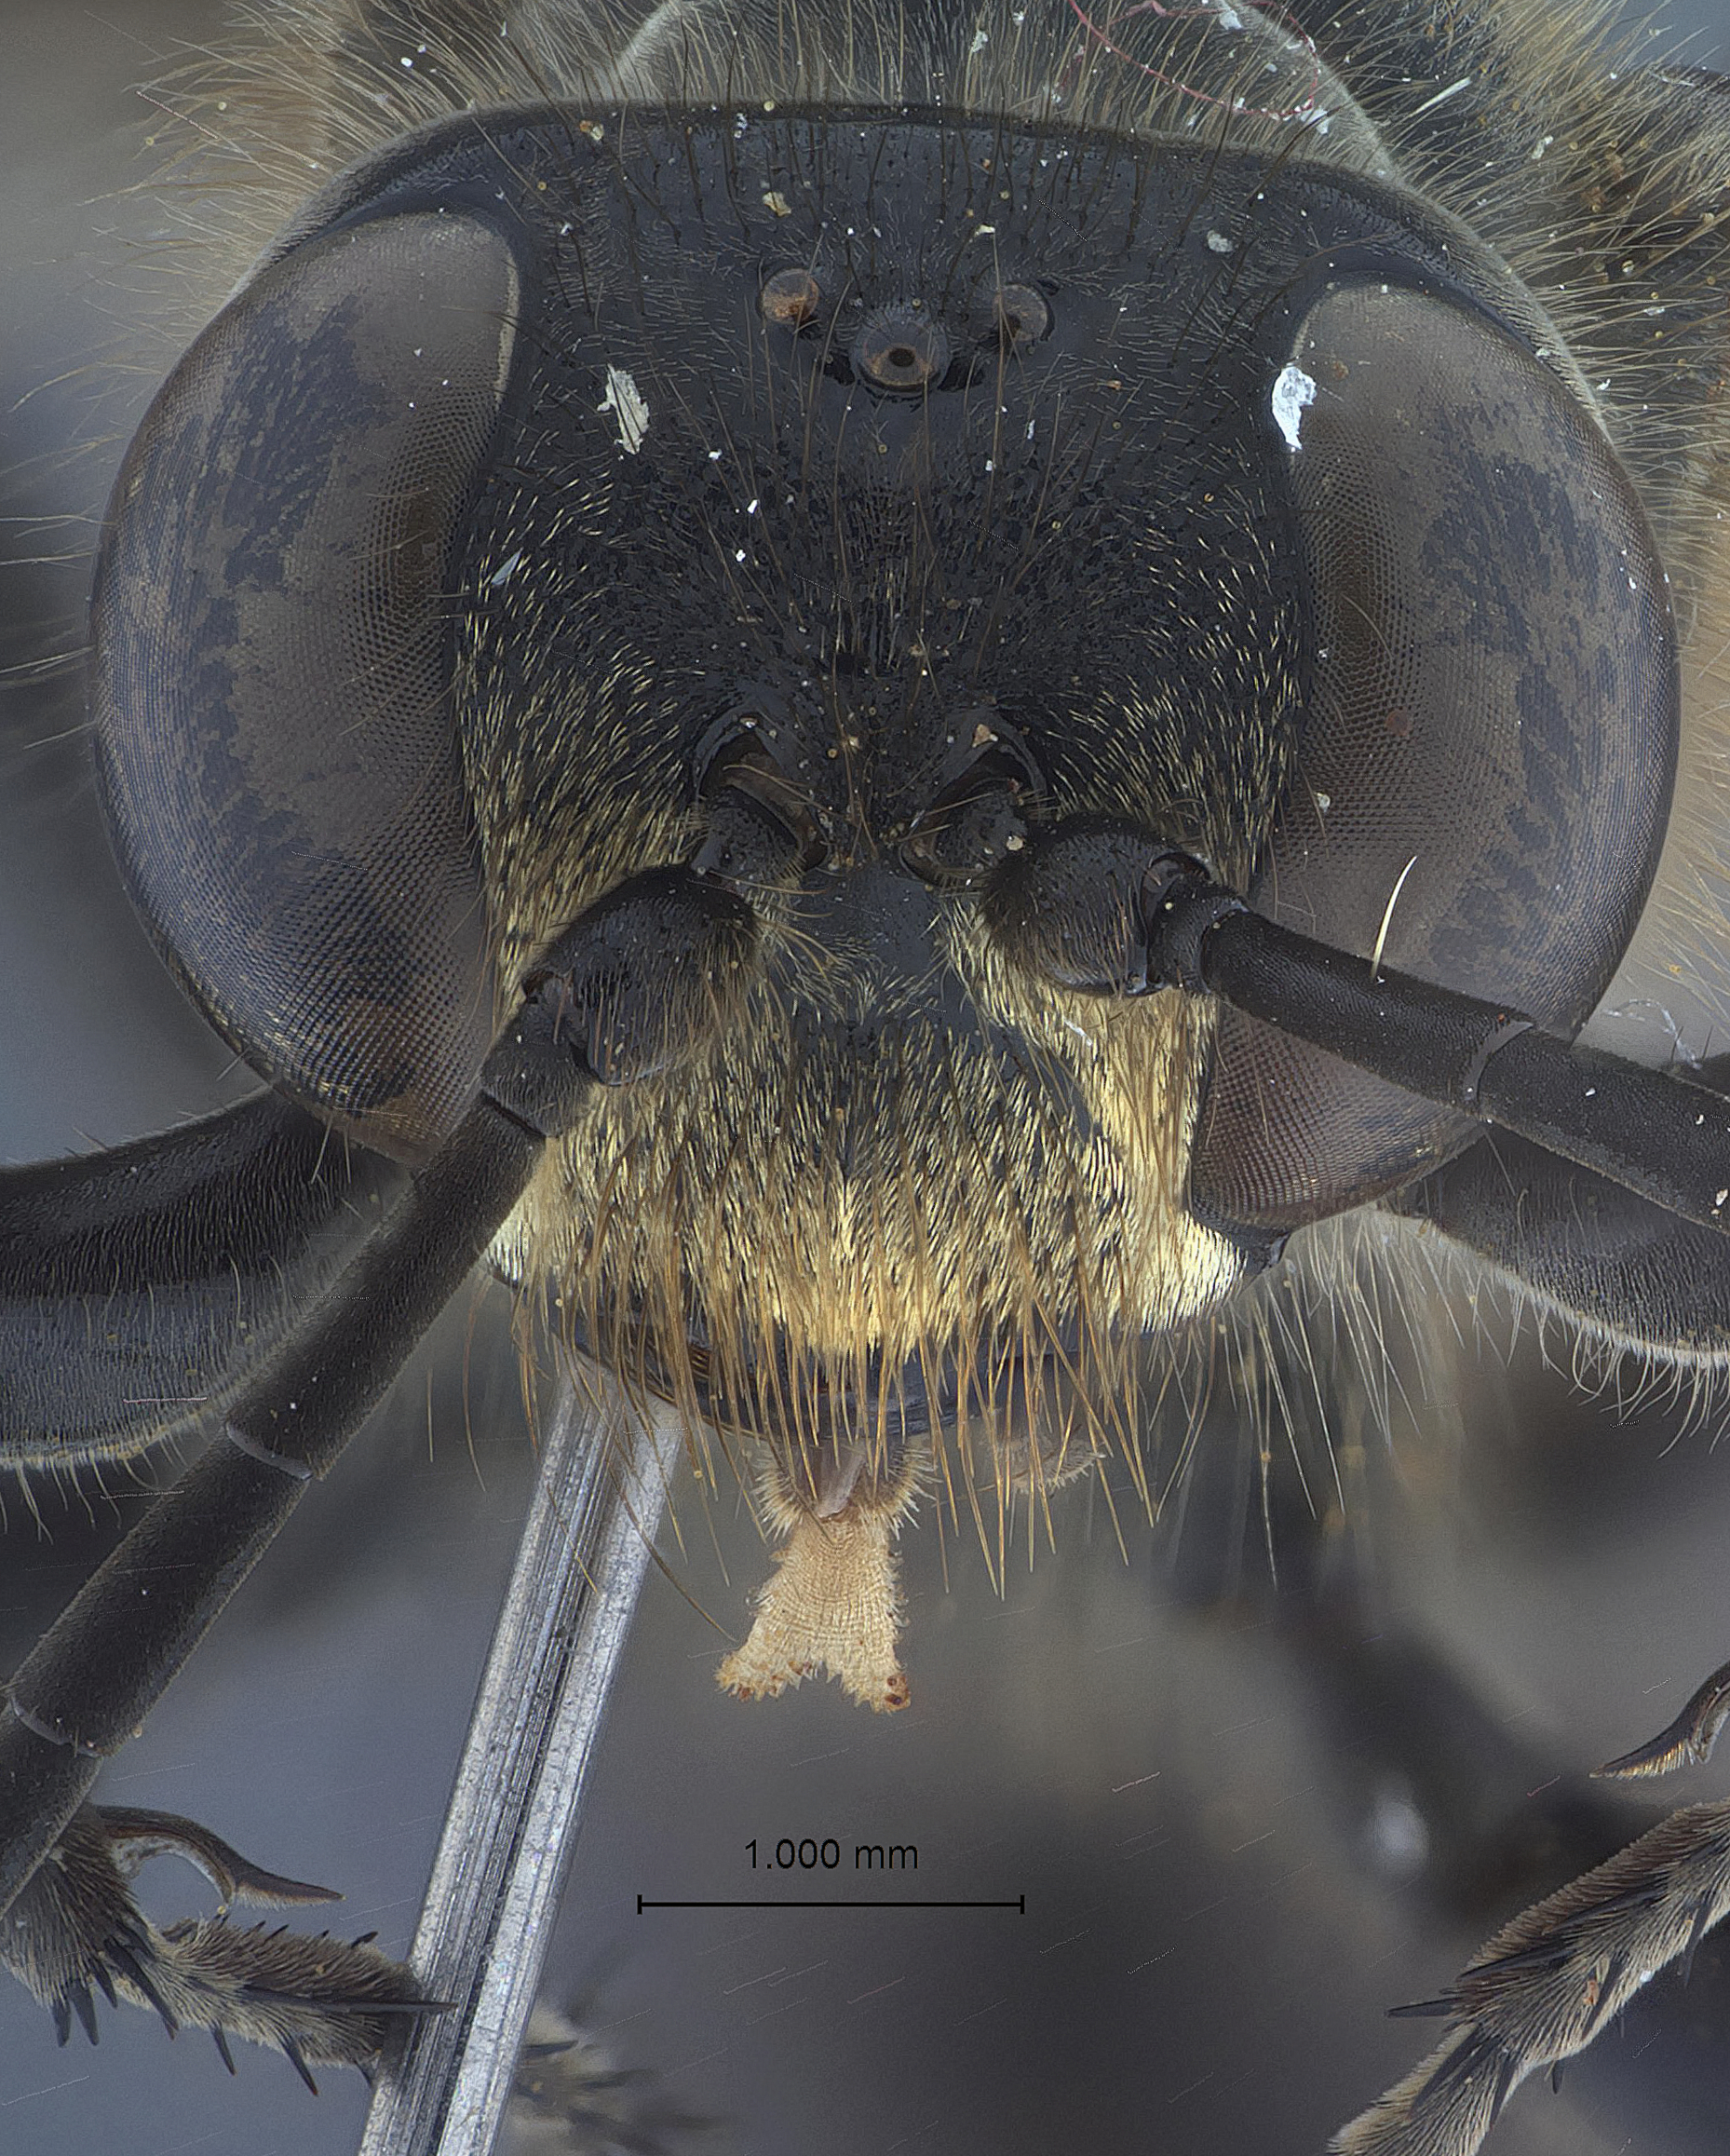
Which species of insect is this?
Sphex pempuchi
